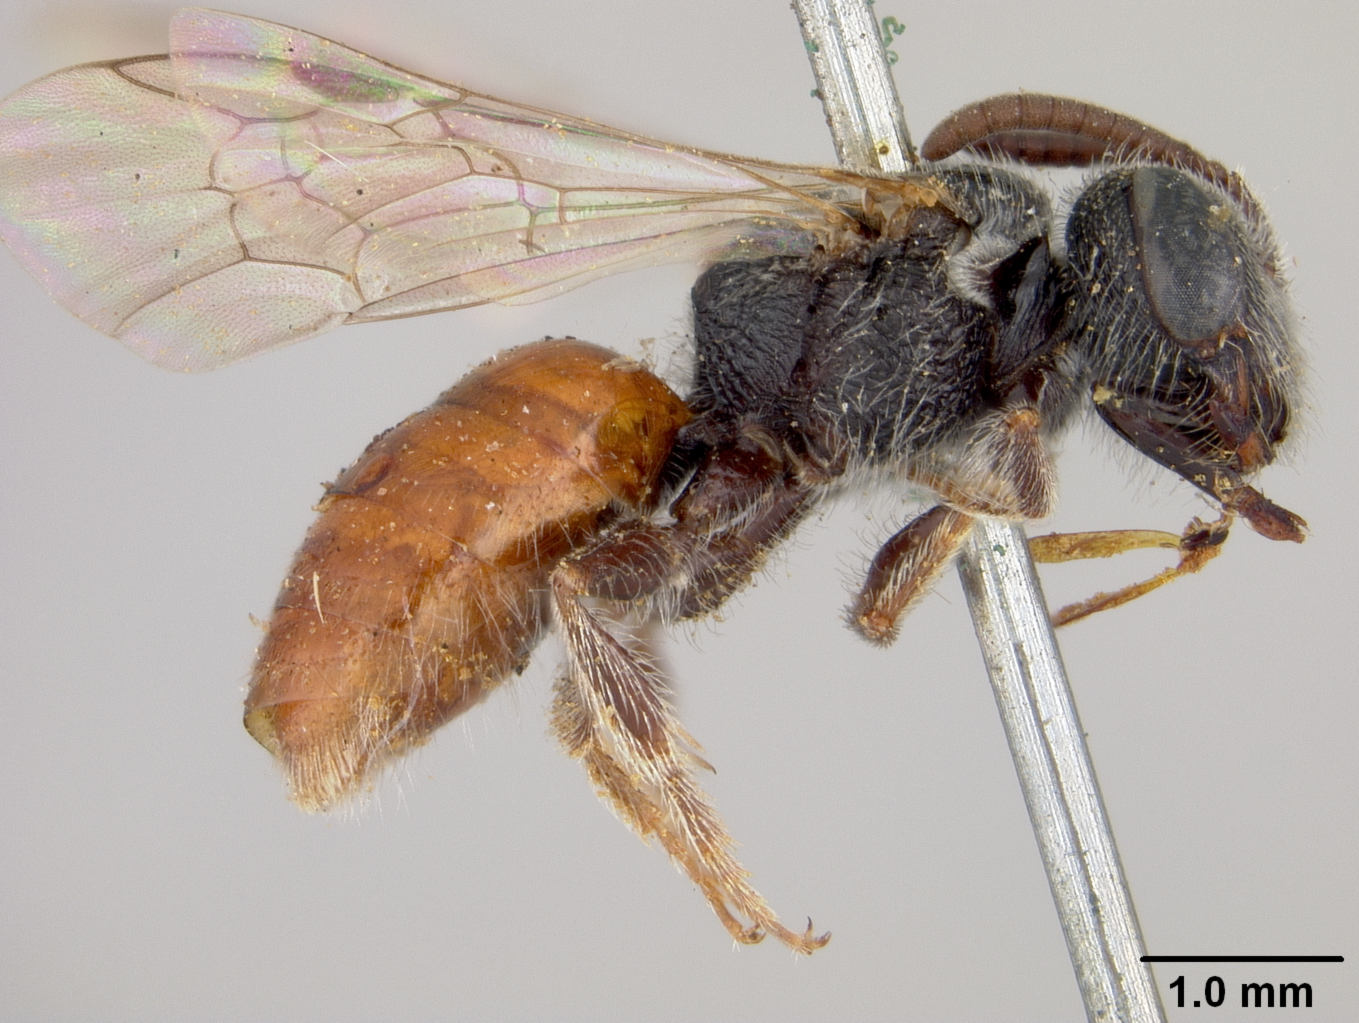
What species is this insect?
Sphecodes asclepiadis
